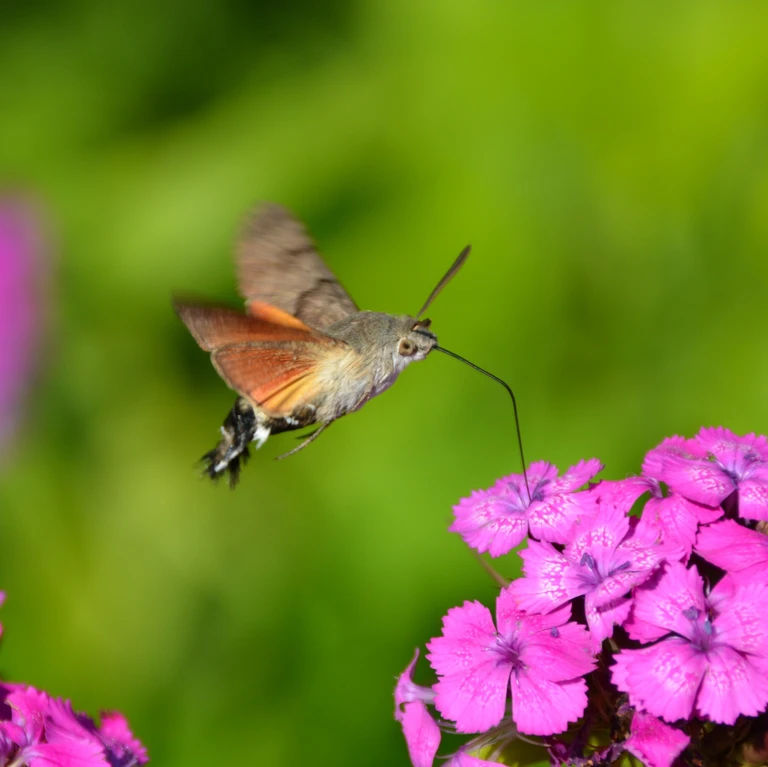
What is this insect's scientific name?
Macroglossum stellatarum
